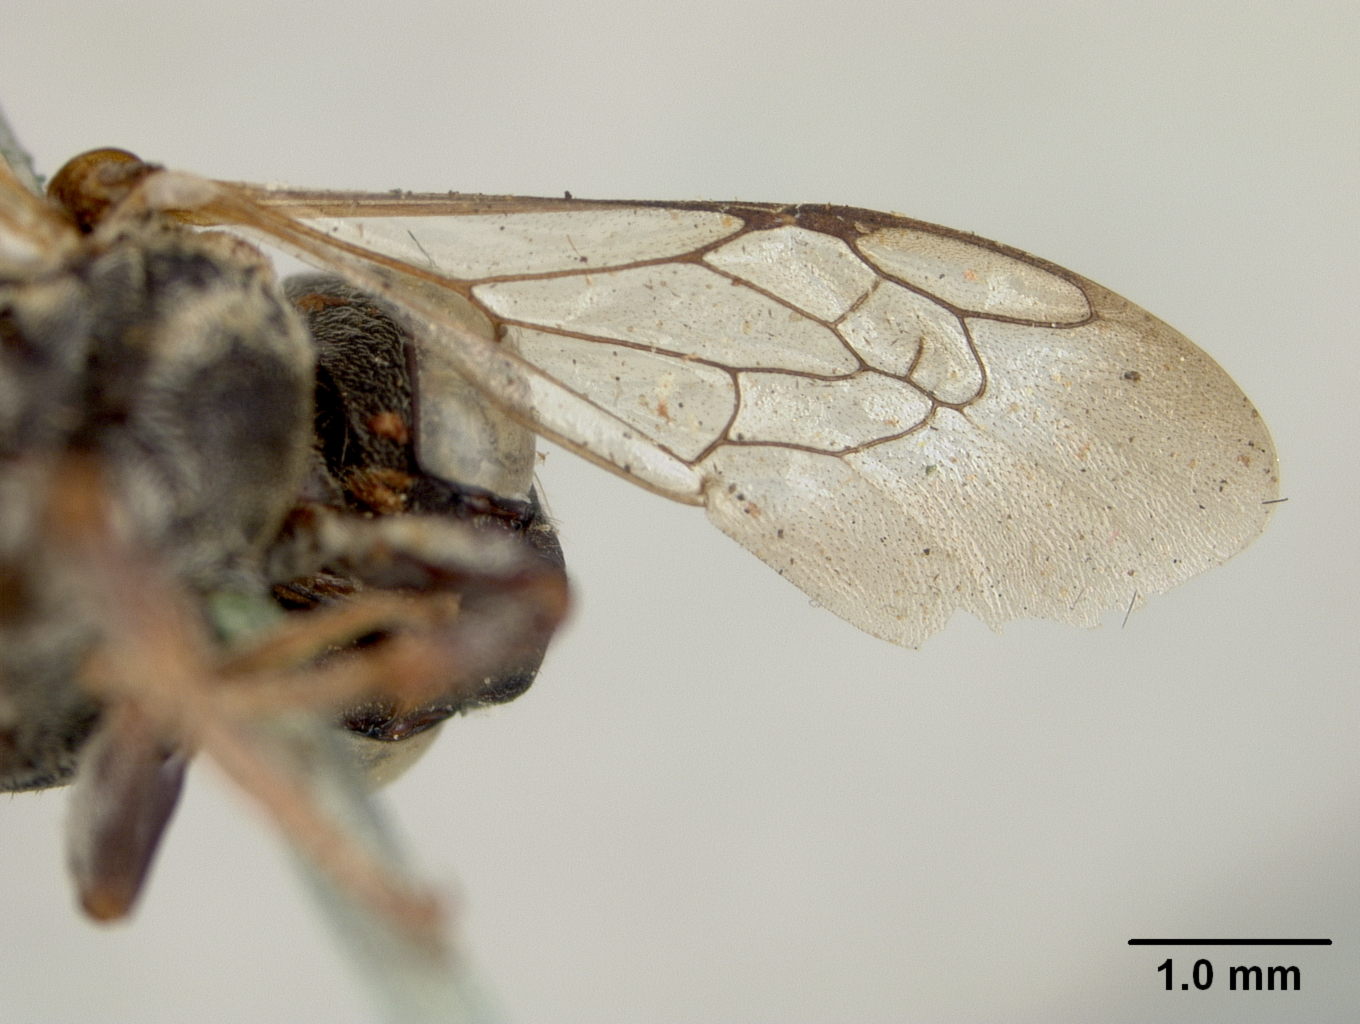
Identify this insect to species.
Epeolus olympiellus
